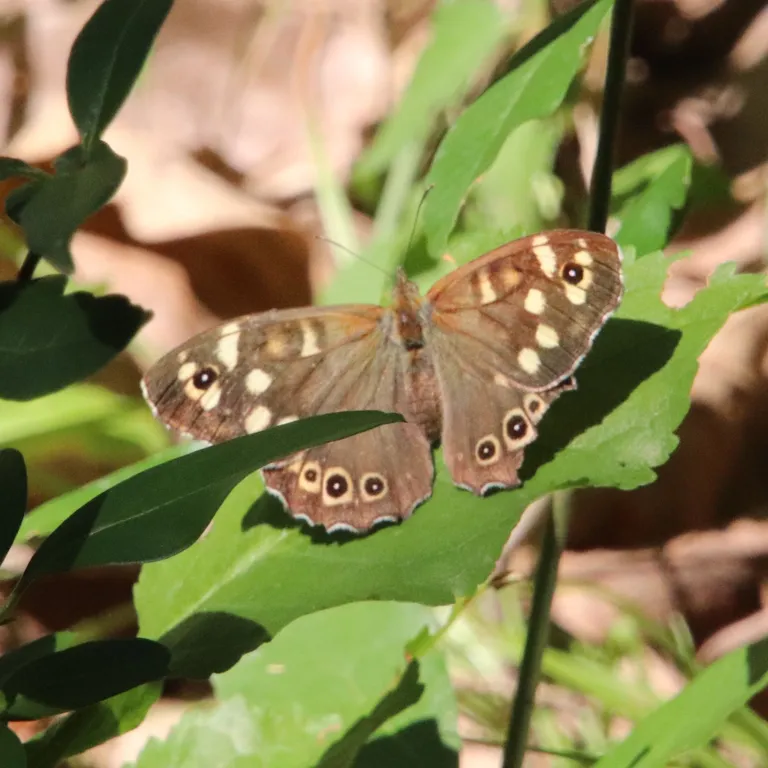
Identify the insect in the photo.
Pararge aegeria
